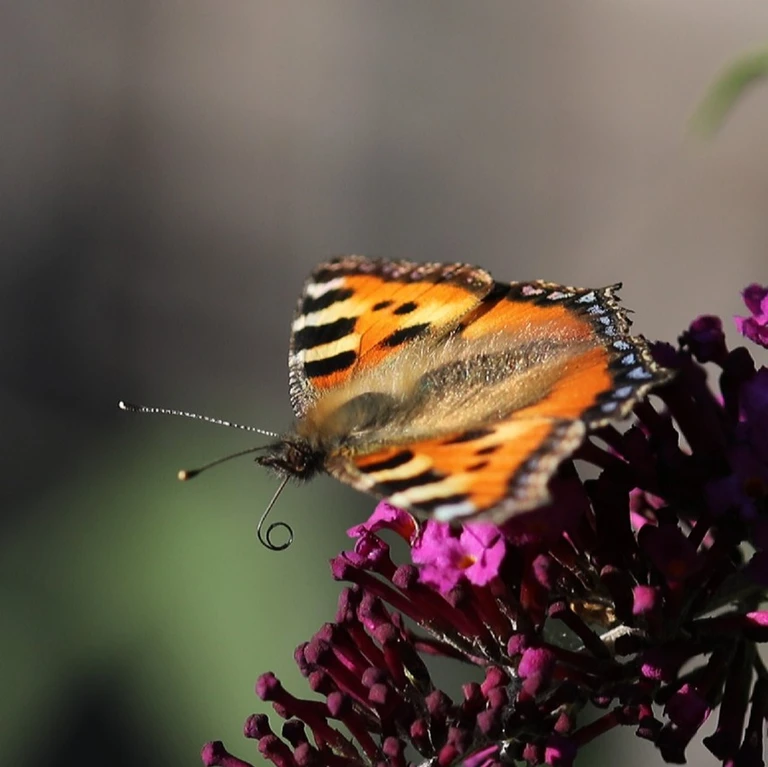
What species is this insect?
Aglais urticae
